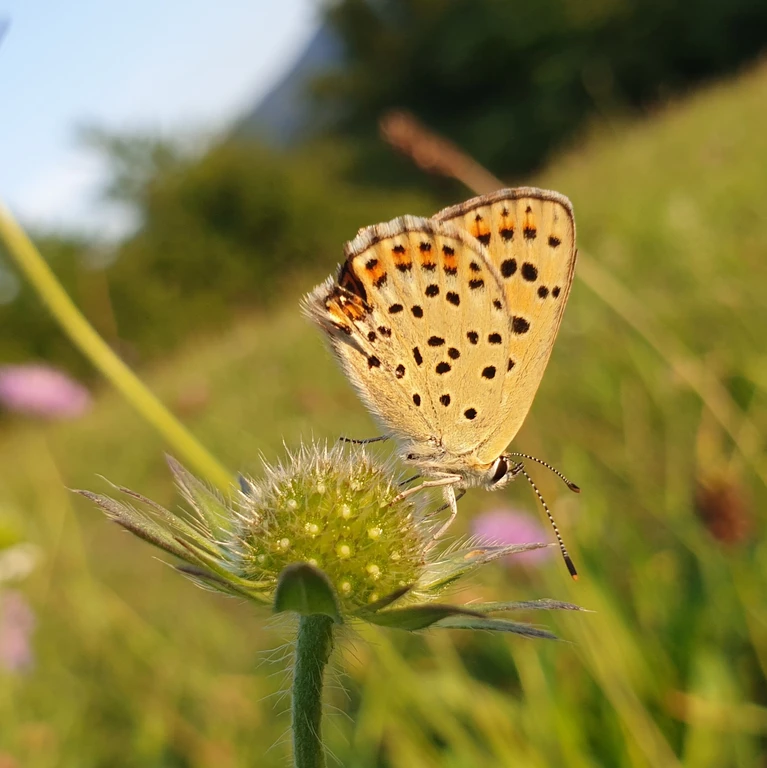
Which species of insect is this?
Lycaena tityrus (also Loweia tityrus)
